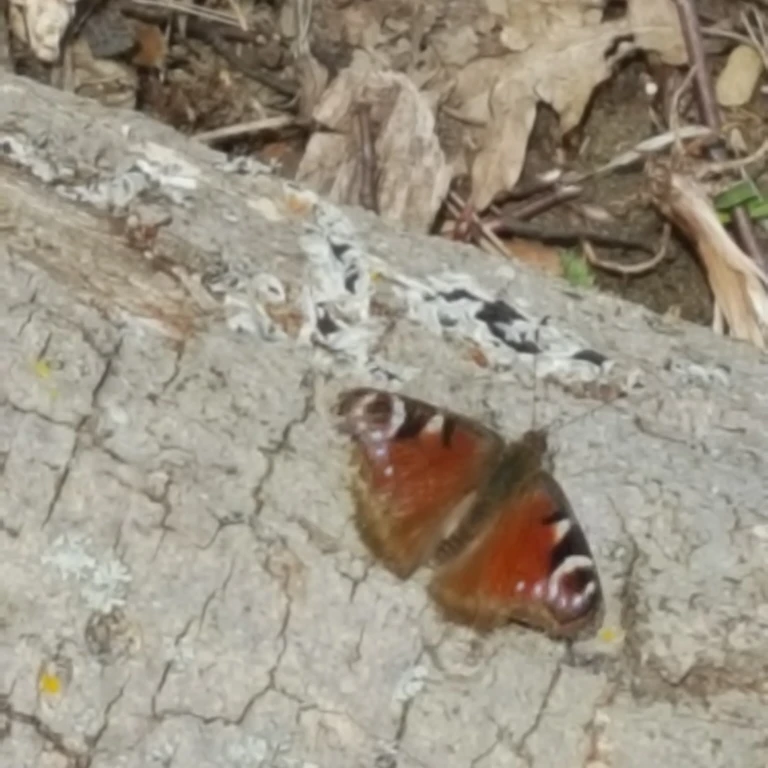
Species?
Aglais io
